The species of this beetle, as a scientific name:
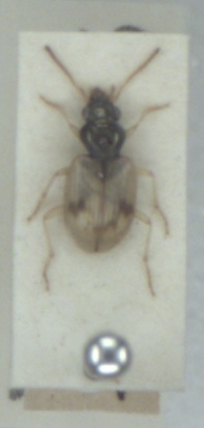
Bembidion pallidipenne
